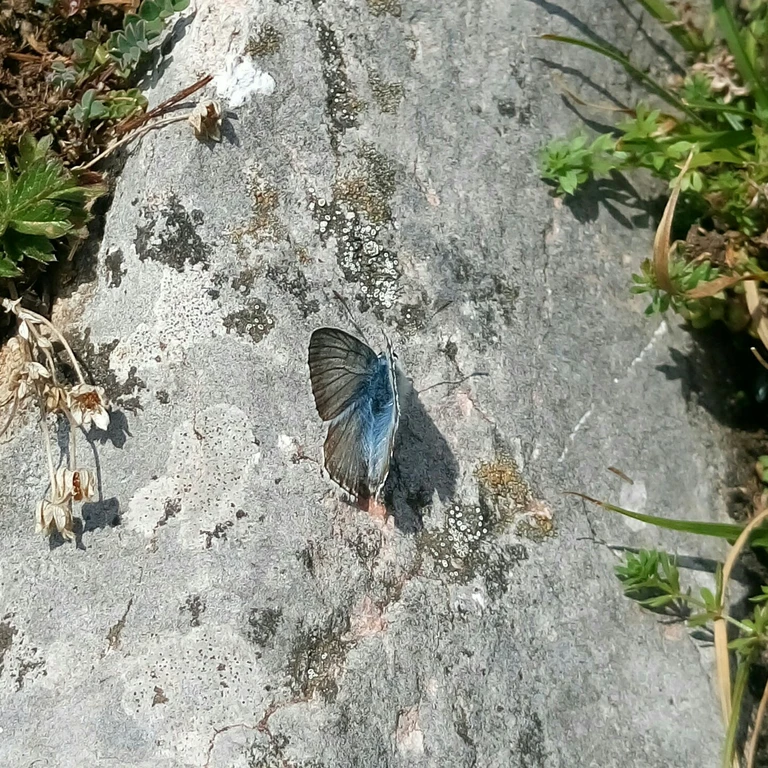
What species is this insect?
Lysandra coridon
